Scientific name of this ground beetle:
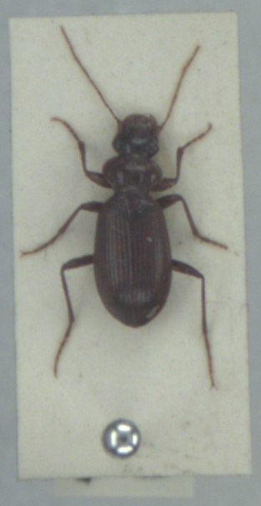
Leistus terminatus
